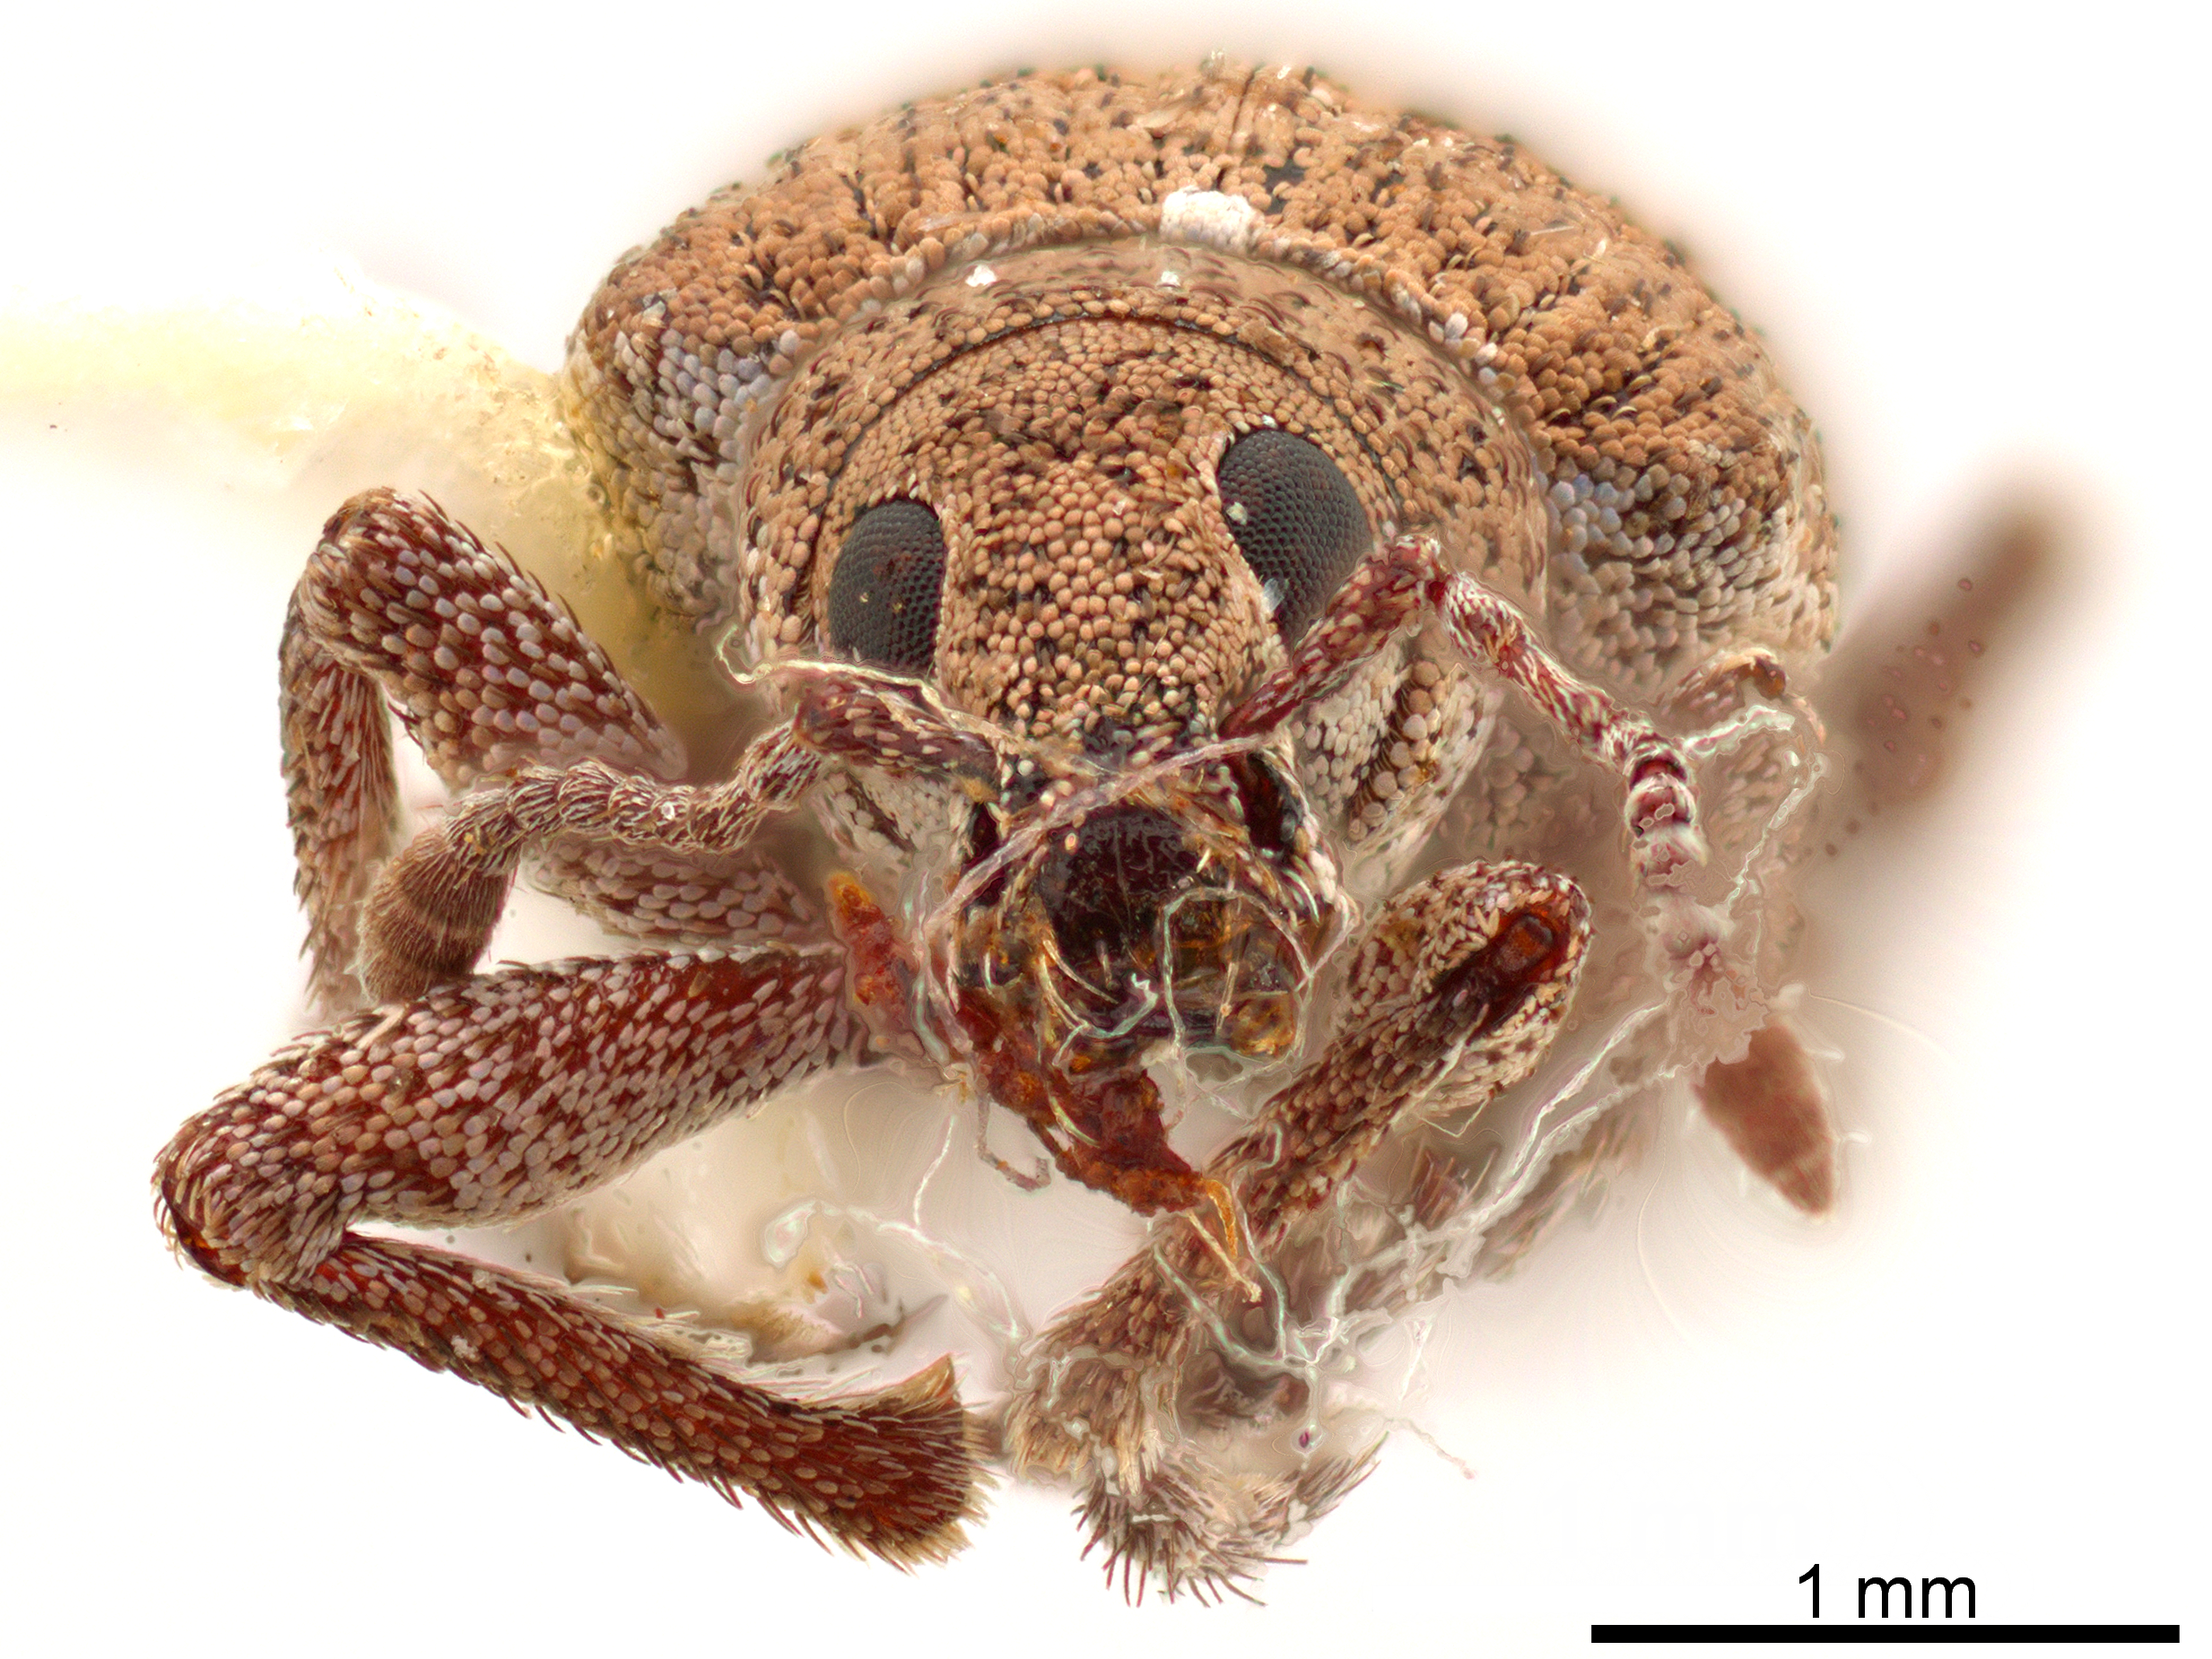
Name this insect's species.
Chileudius varians
